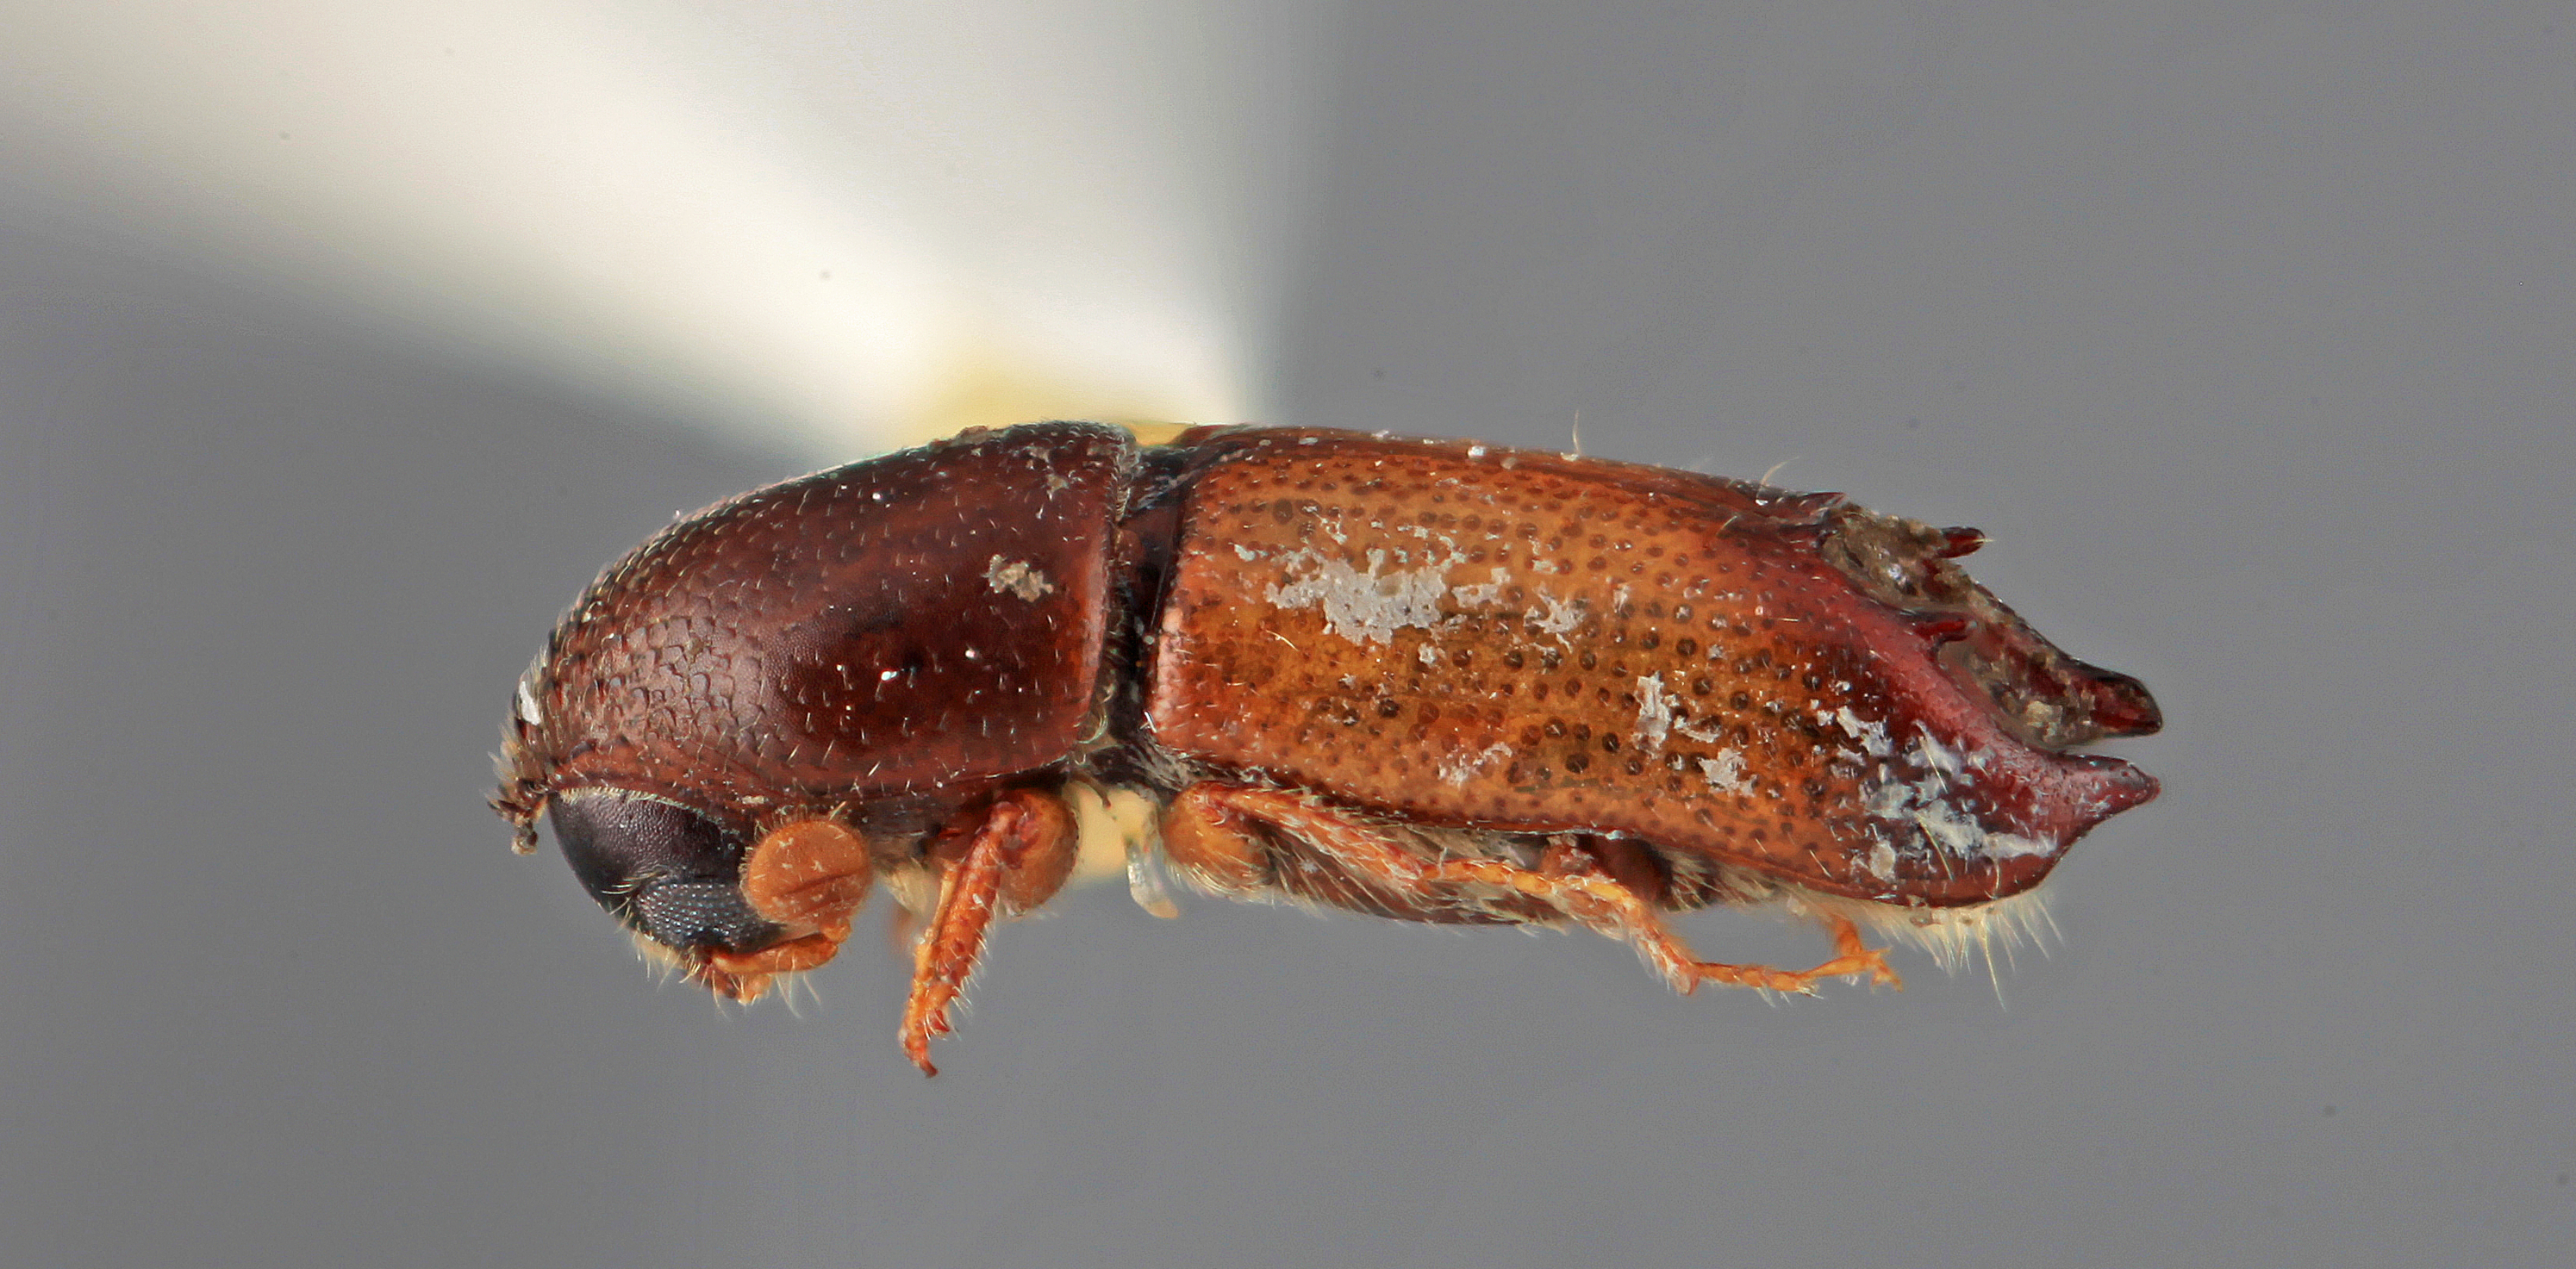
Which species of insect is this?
Tricolus ardis
